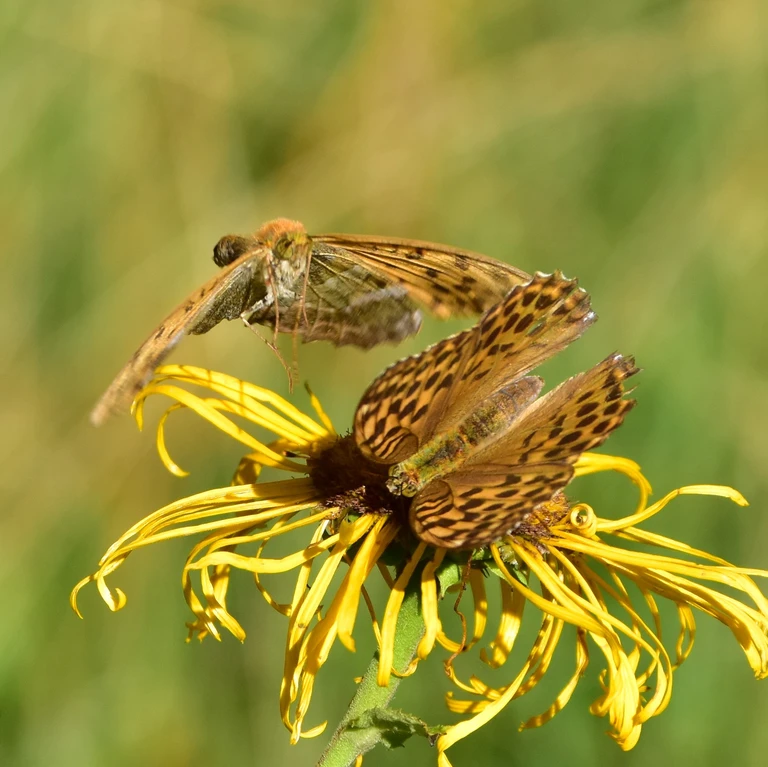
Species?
Argynnis paphia
